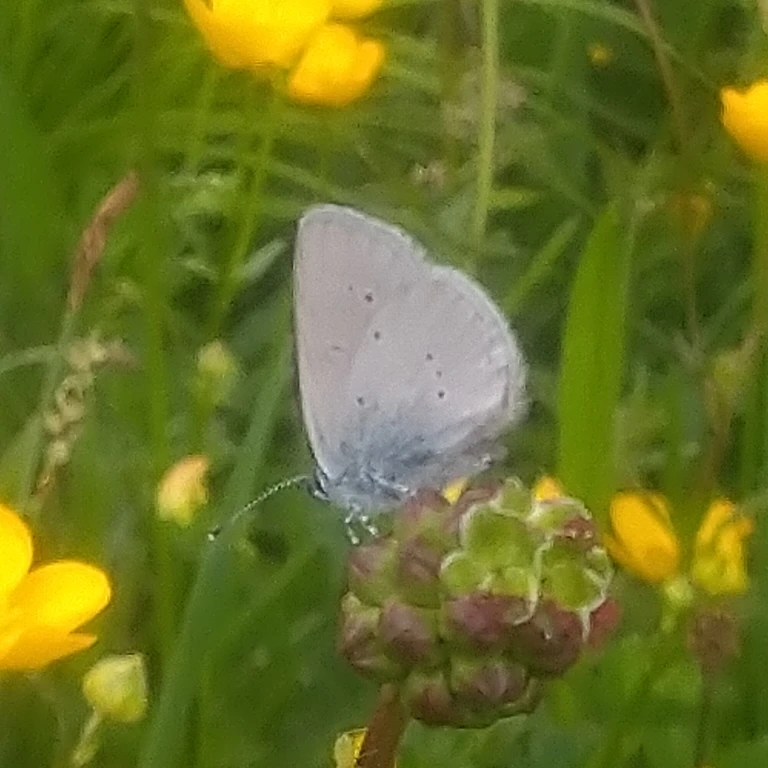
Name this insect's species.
Cupido minimus
